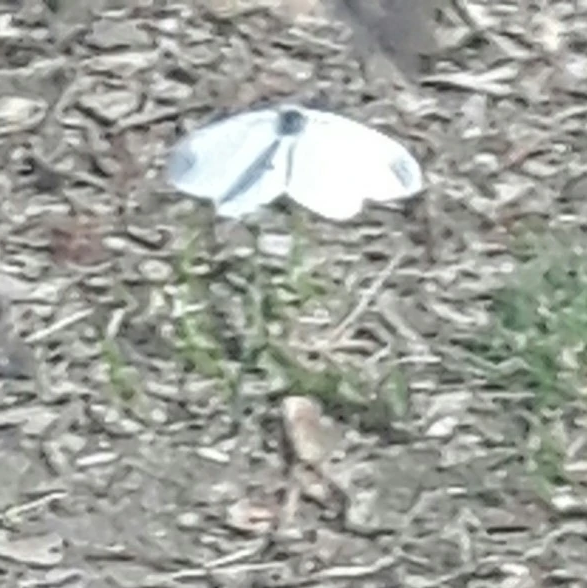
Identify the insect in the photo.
Leptidea sinapis/juvernica
